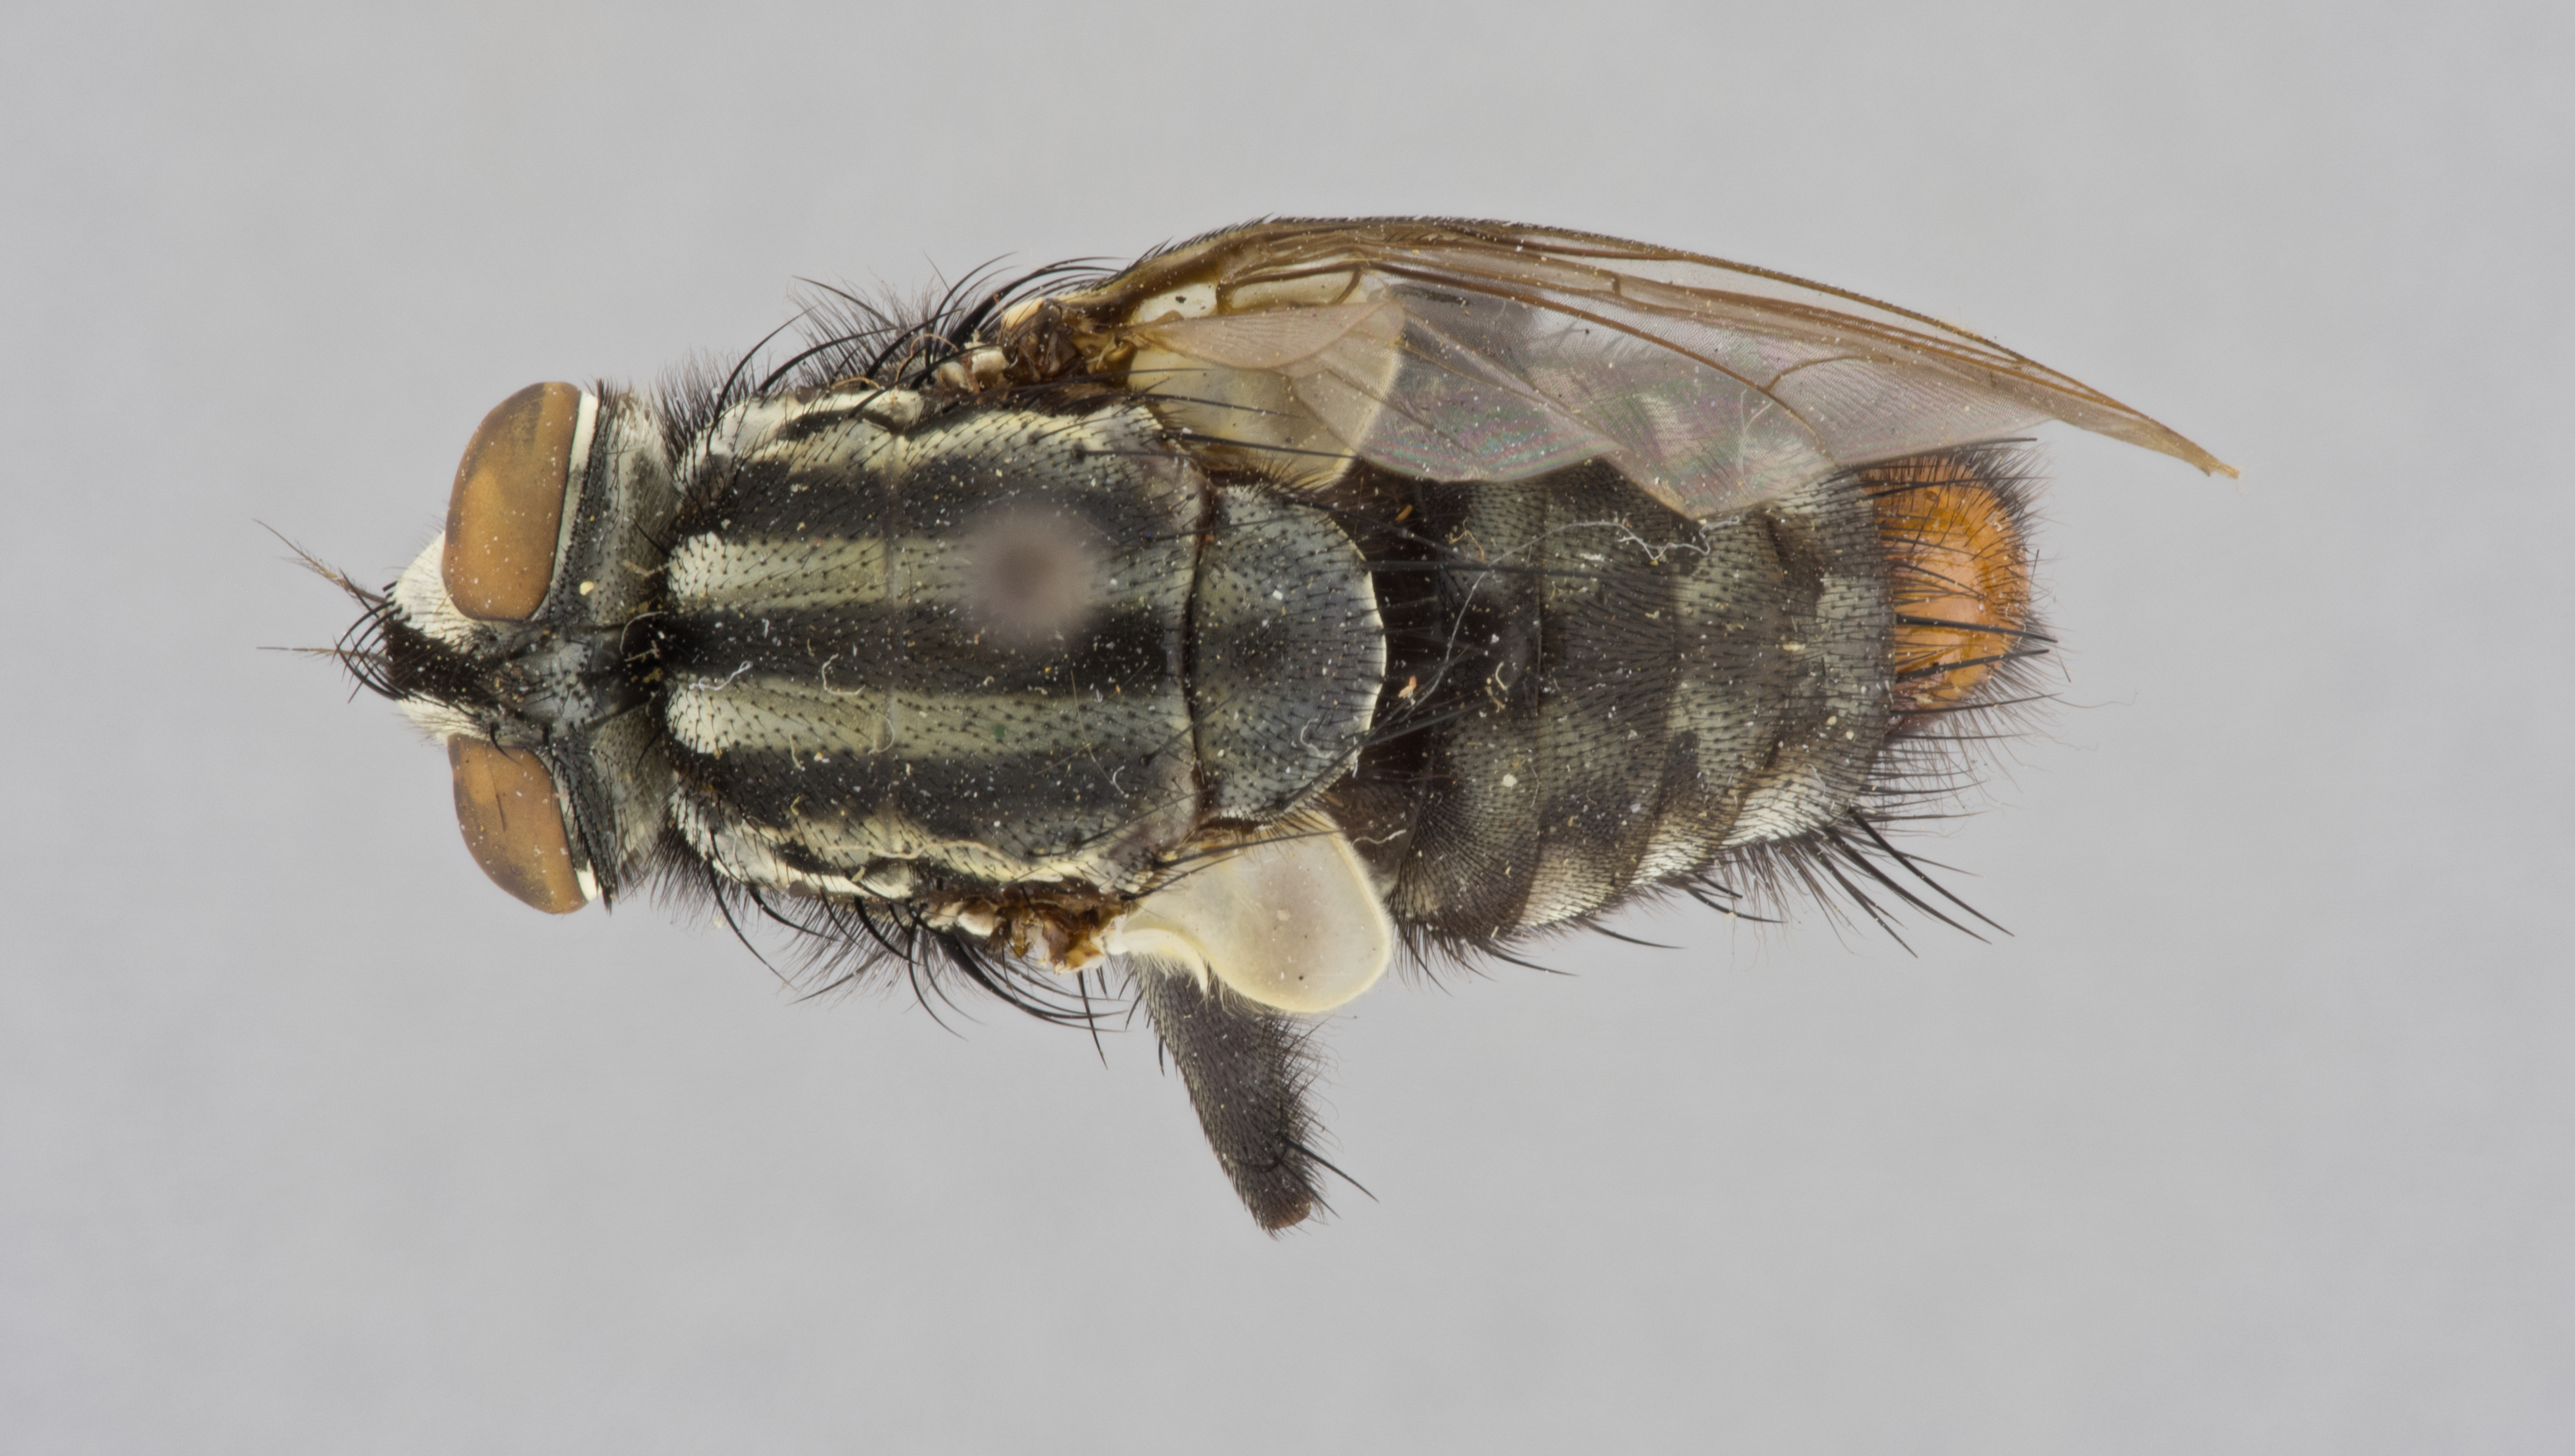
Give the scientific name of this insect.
Peckia hillifera (also Sarcophaga hillifera)
